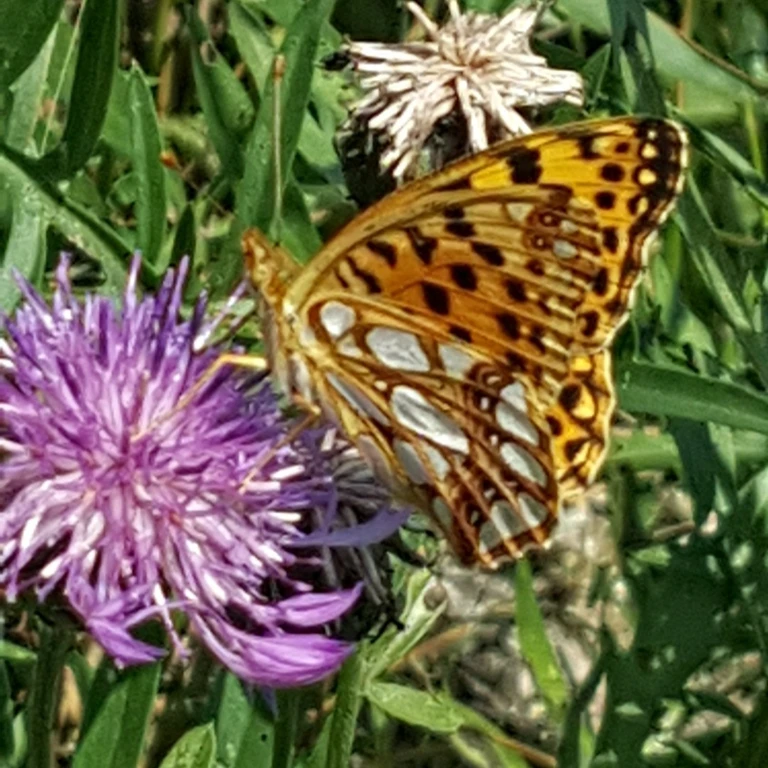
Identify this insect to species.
Issoria lathonia
